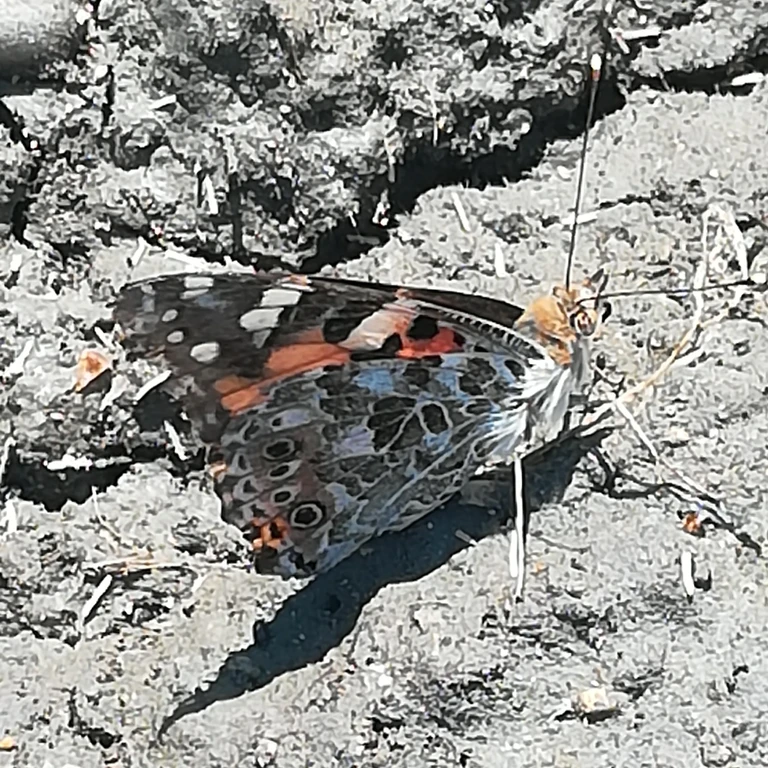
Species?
Vanessa cardui
